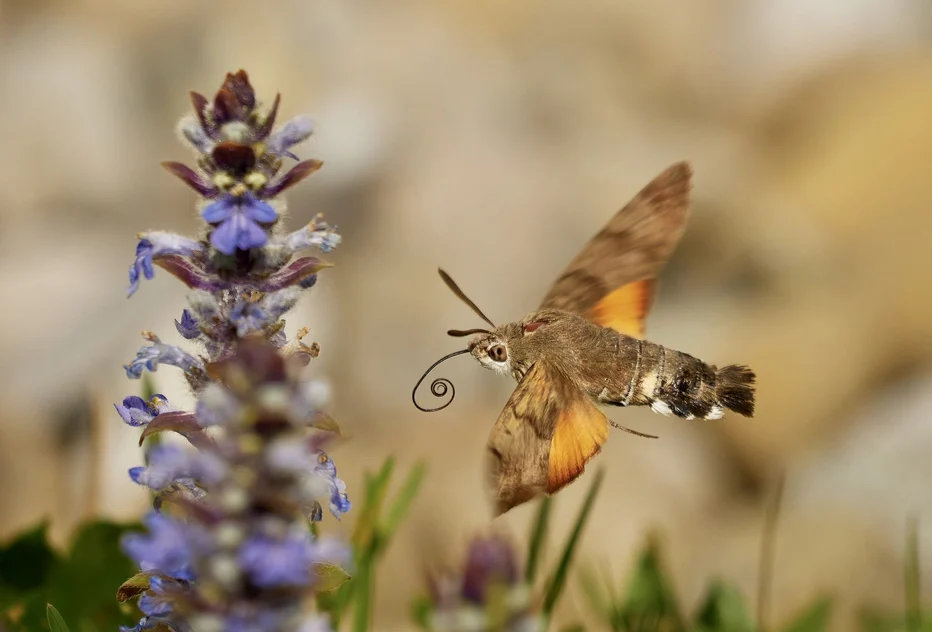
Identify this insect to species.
Macroglossum stellatarum
